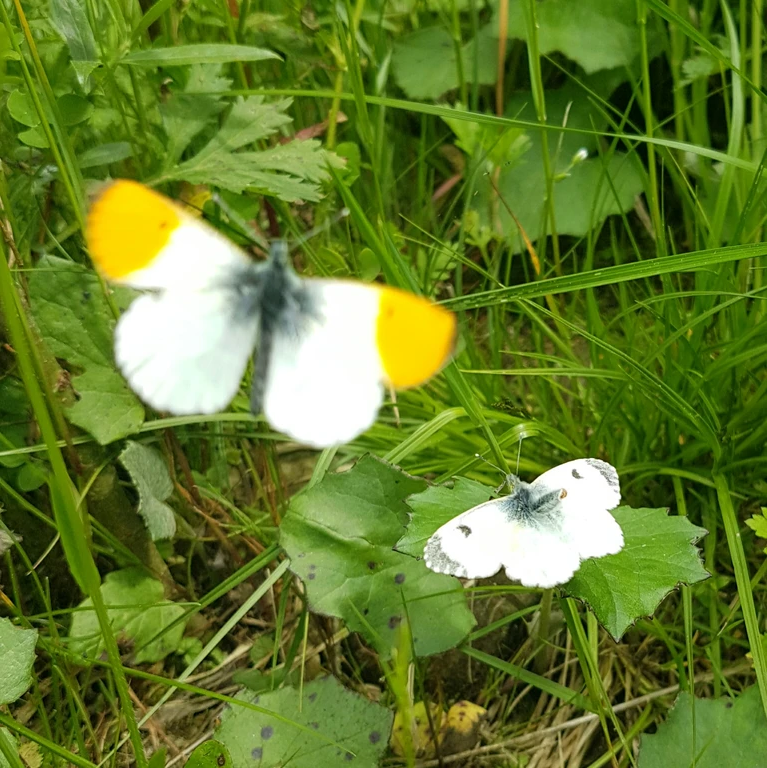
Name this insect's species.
Anthocharis cardamines
